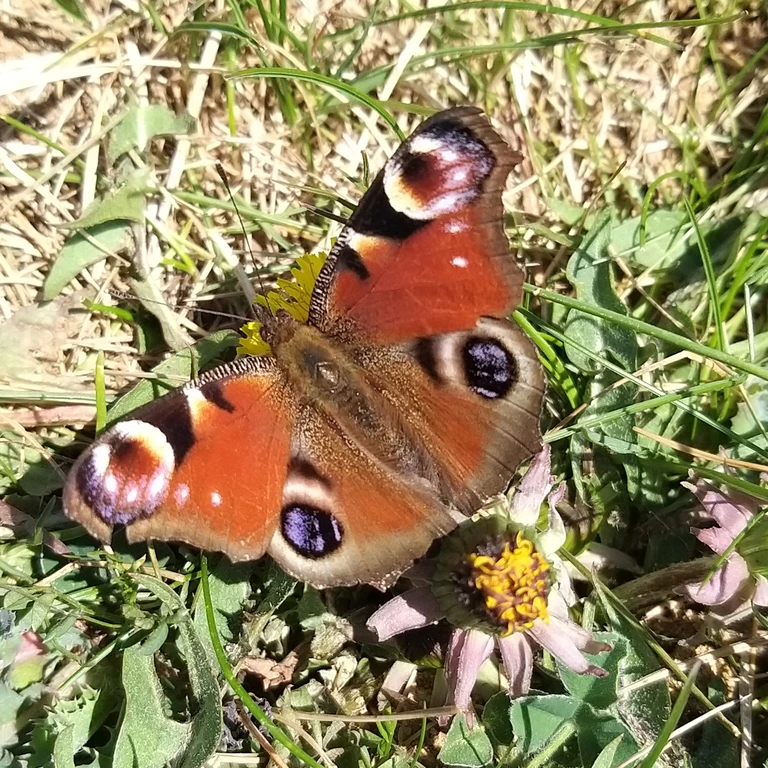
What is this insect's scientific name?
Aglais io
